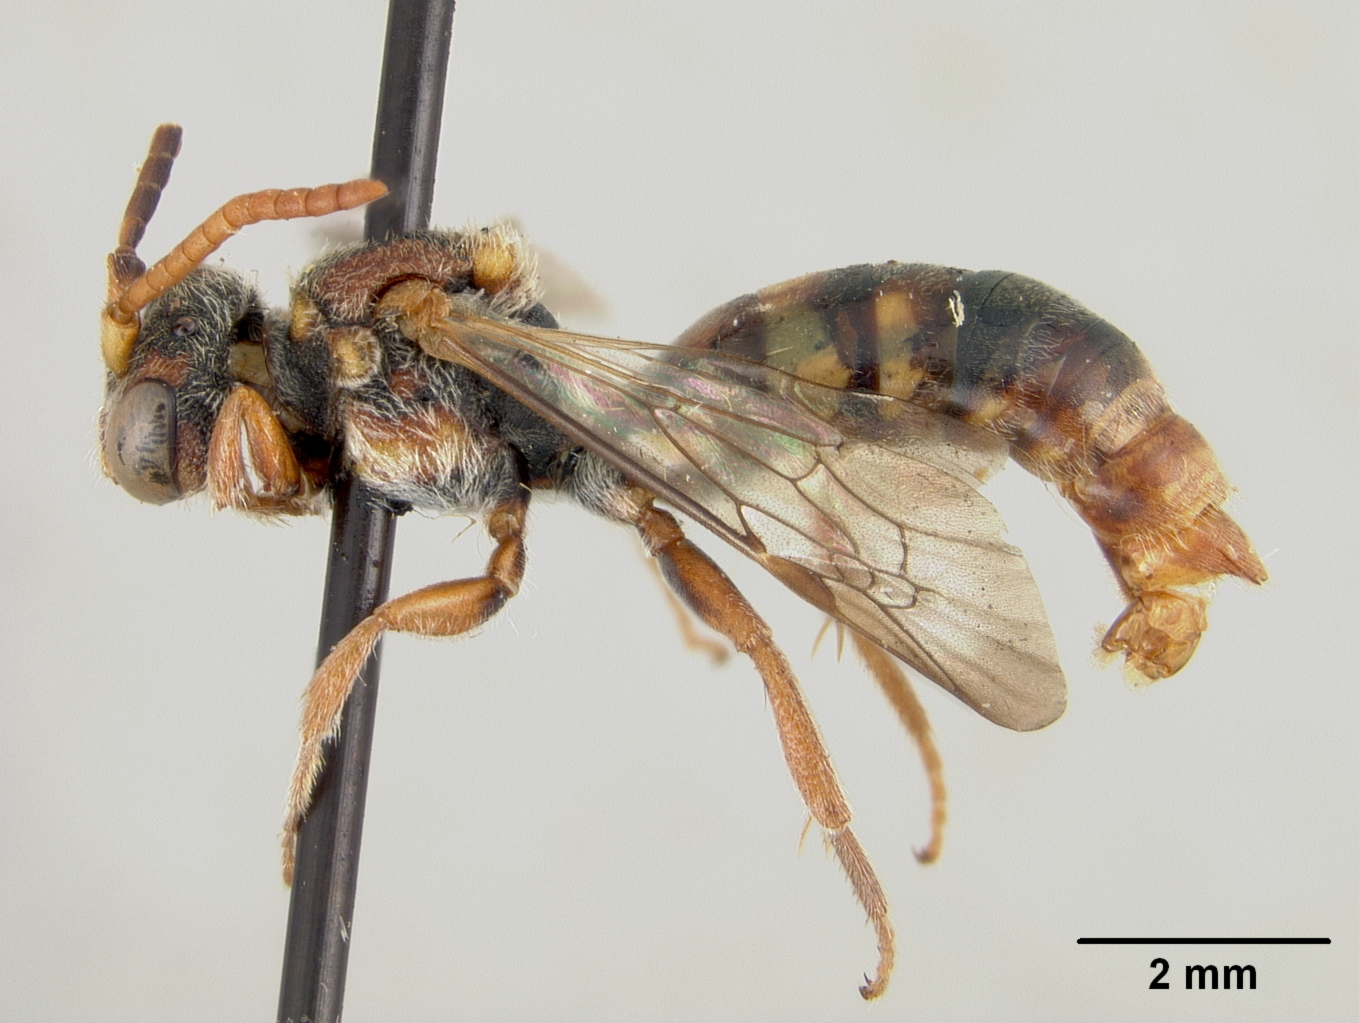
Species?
Nomada sobrina
